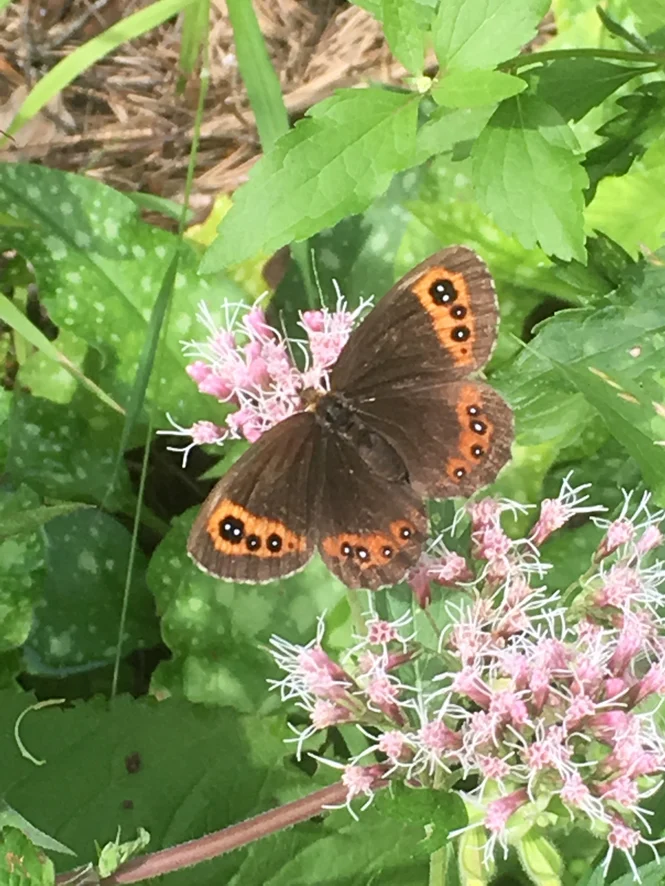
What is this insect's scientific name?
Erebia aethiops
